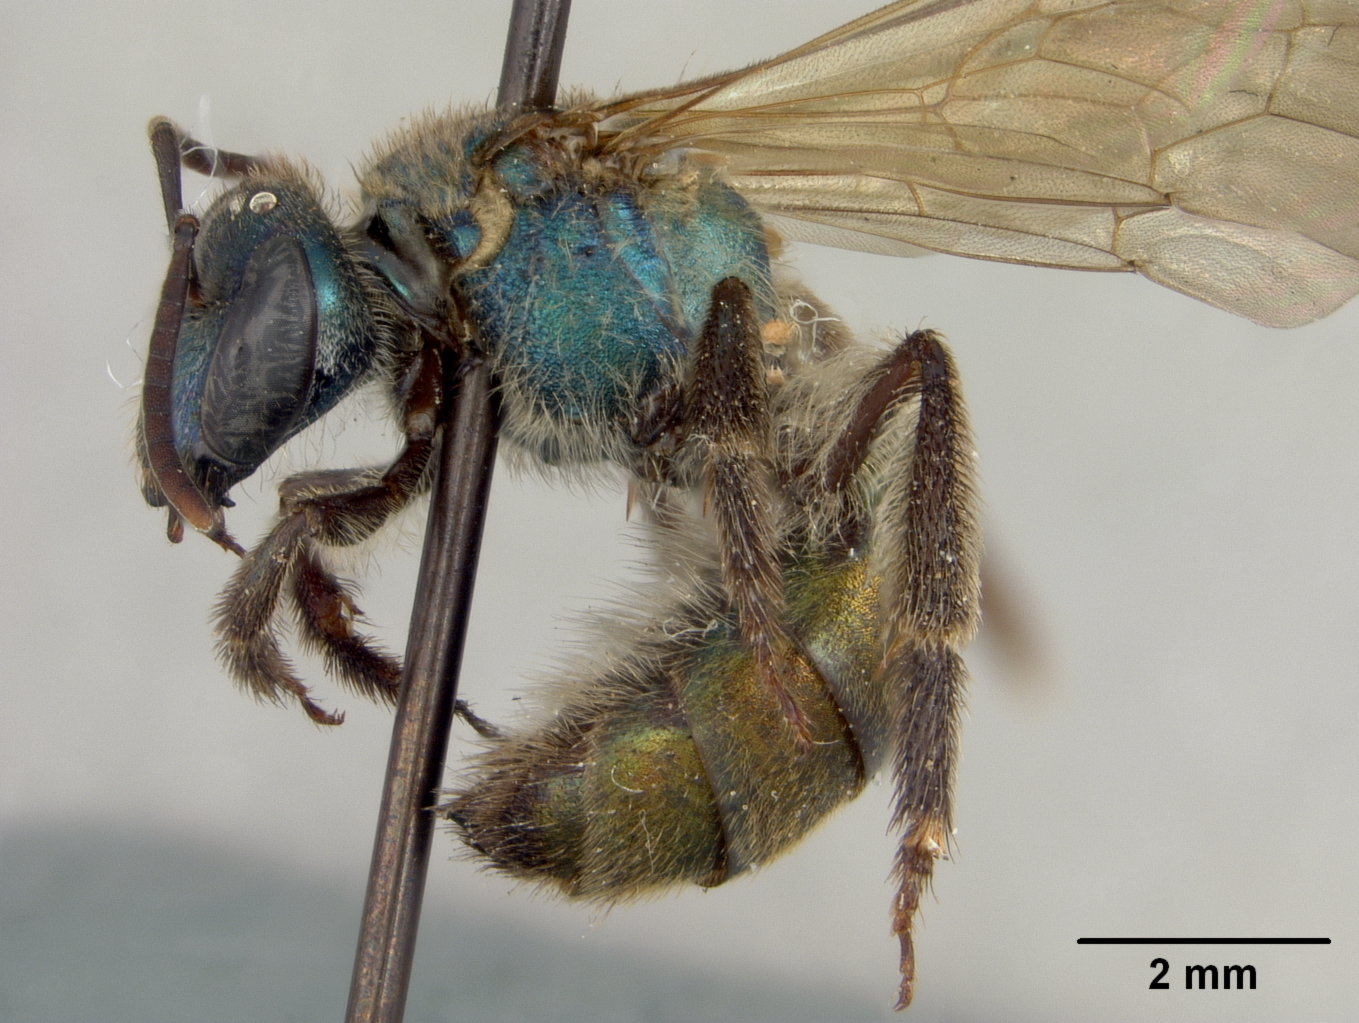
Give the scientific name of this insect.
Augochlora zamoranica
